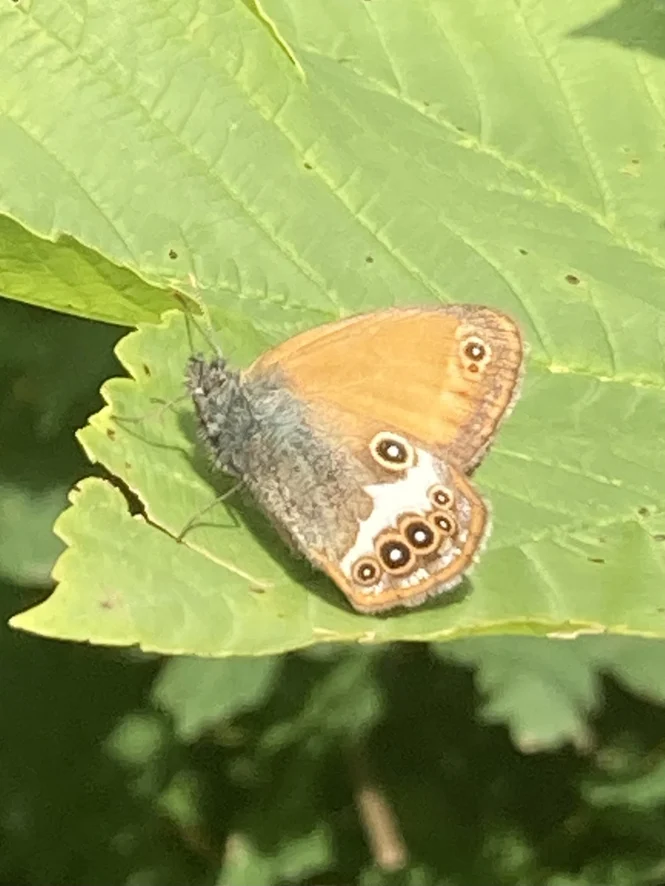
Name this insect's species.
Coenonympha arcania
